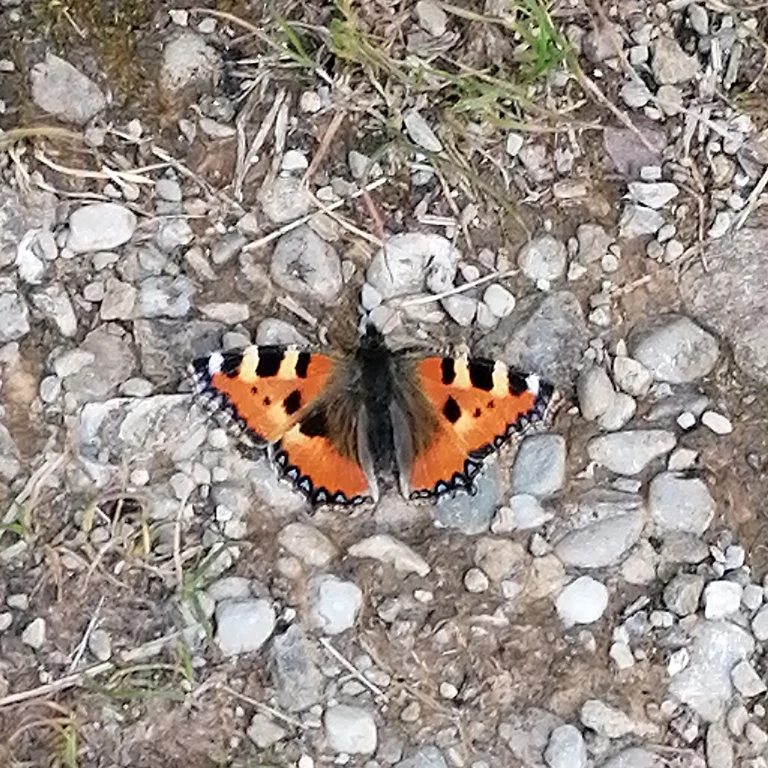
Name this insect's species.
Aglais urticae
